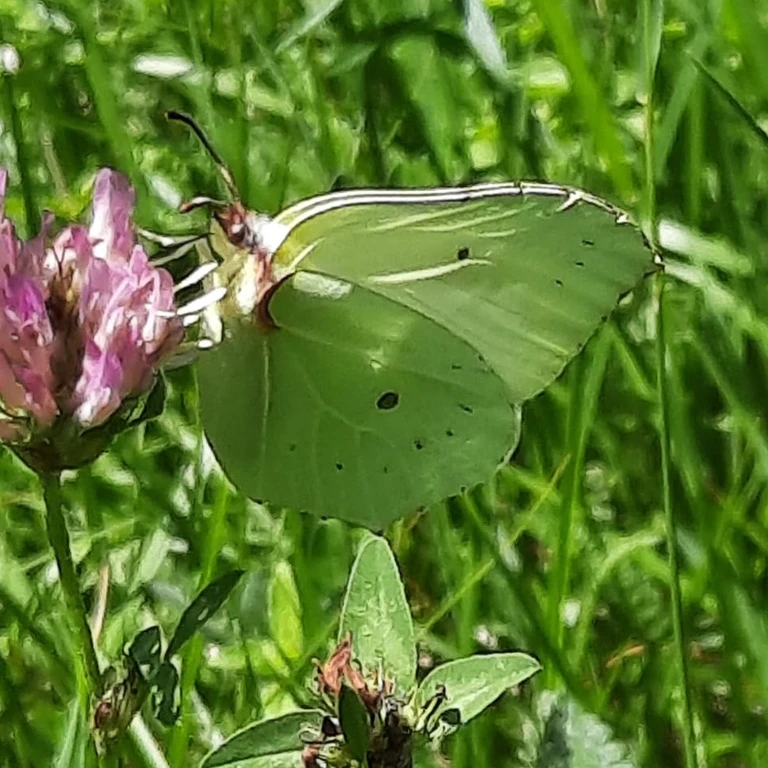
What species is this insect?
Gonepteryx rhamni
